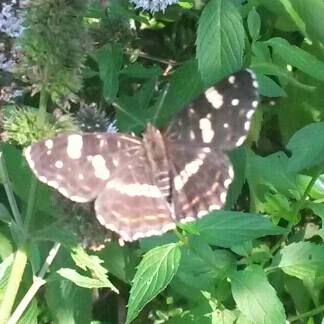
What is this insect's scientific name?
Araschnia levana
